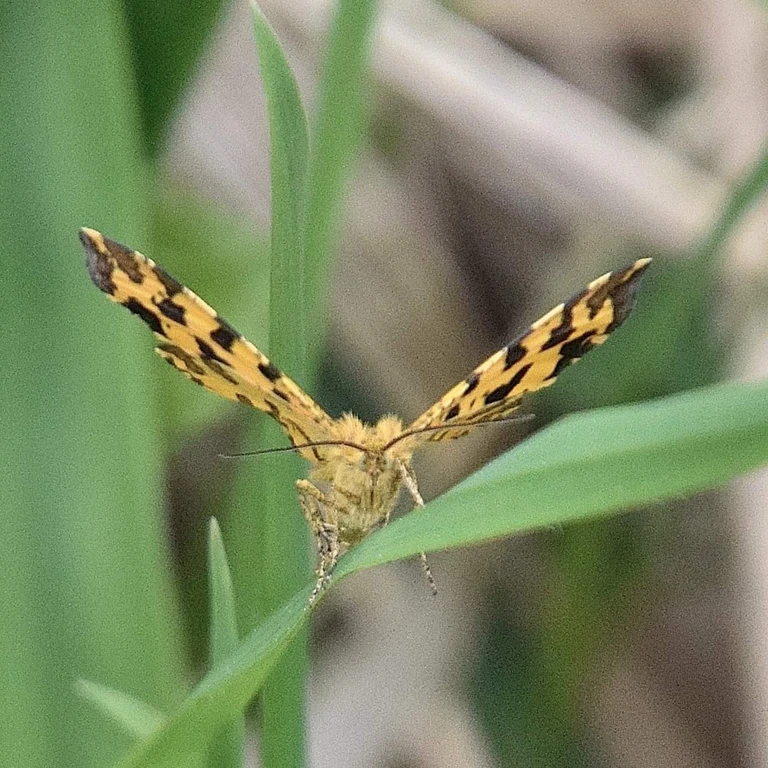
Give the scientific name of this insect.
Pseudopanthera macularia
